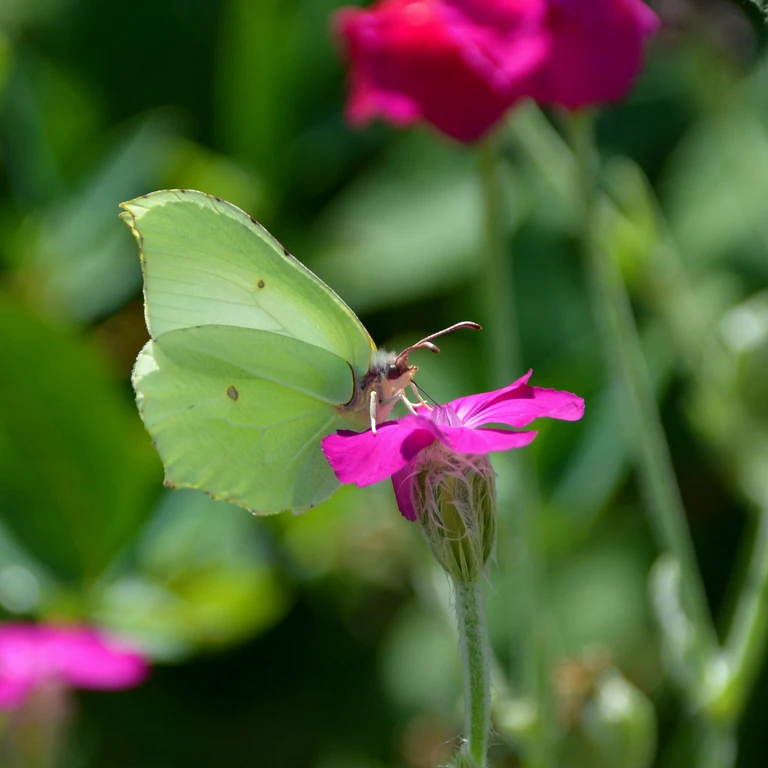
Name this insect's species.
Gonepteryx rhamni
